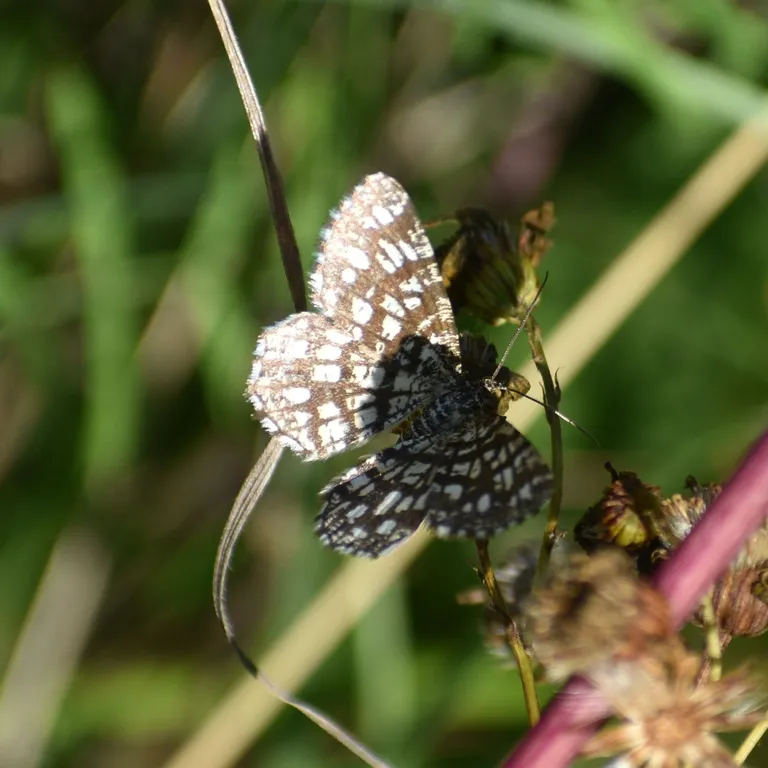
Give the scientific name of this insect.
Chiasmia clathrata
